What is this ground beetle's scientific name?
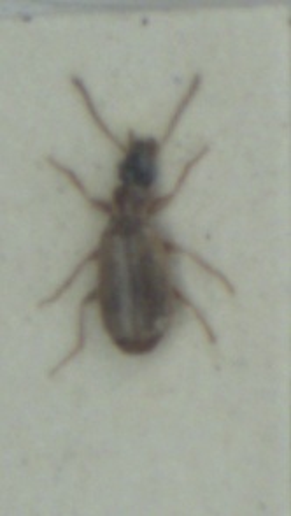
Philorhizus melanocephalus
